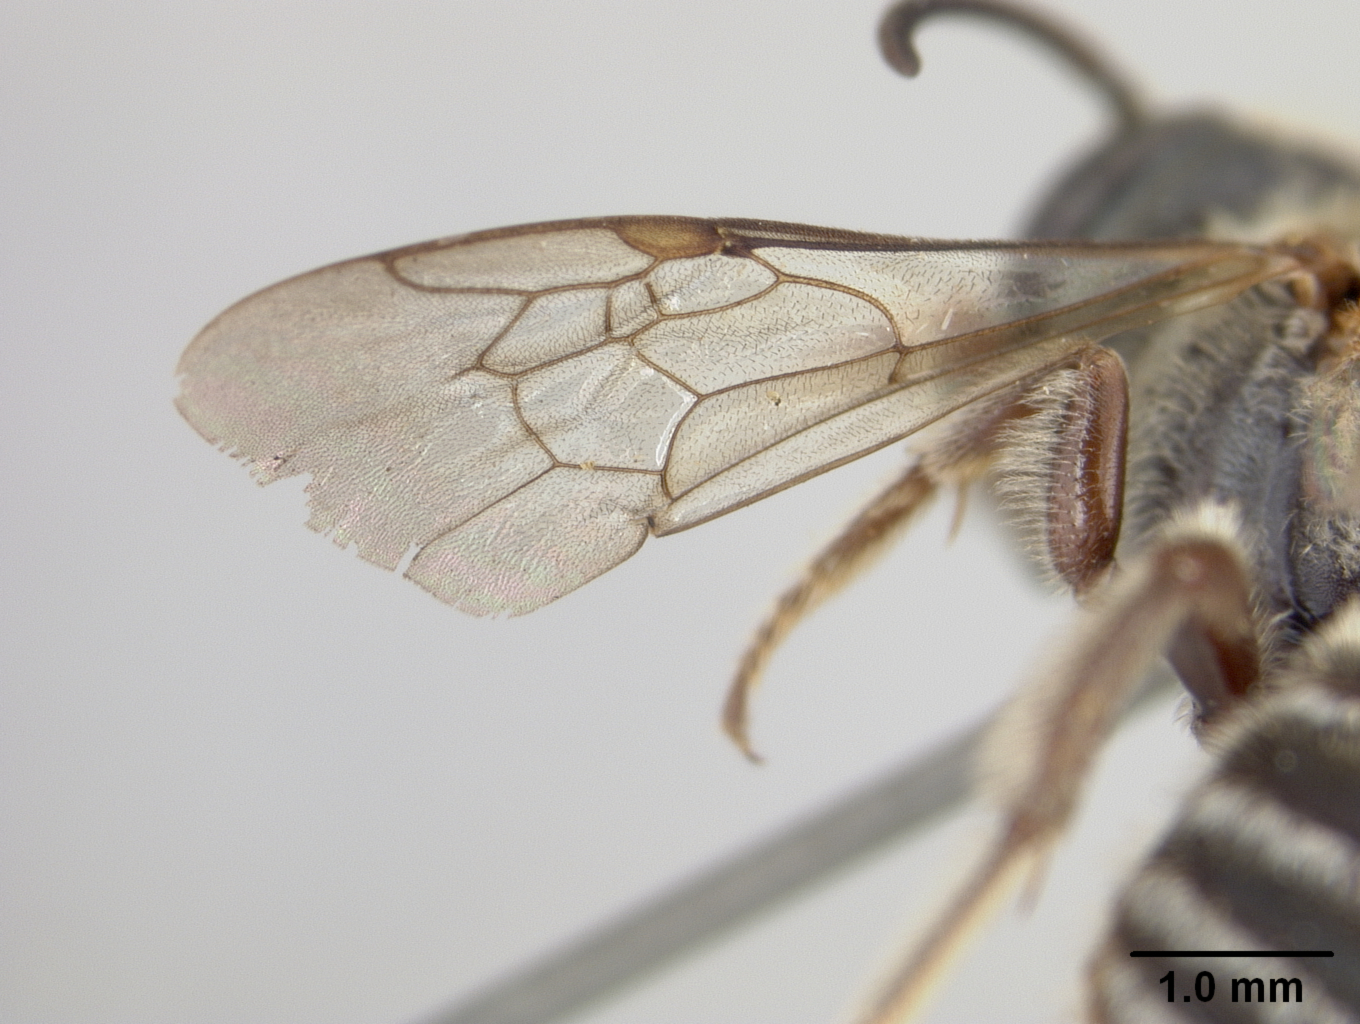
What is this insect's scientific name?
Nomia scutellata
